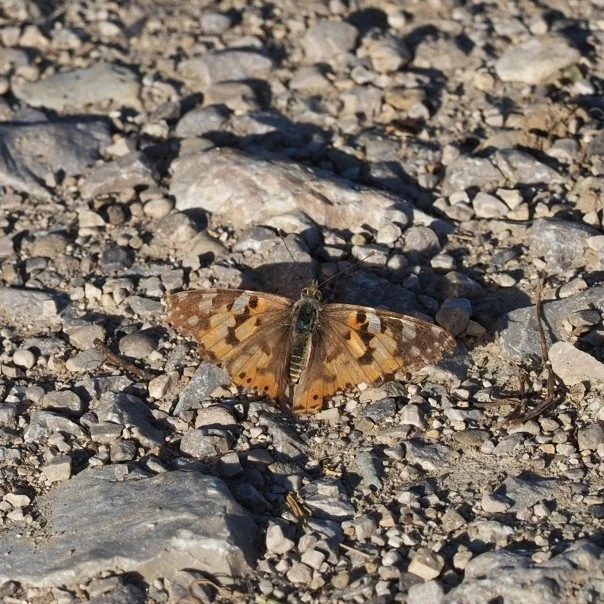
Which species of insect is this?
Vanessa cardui
